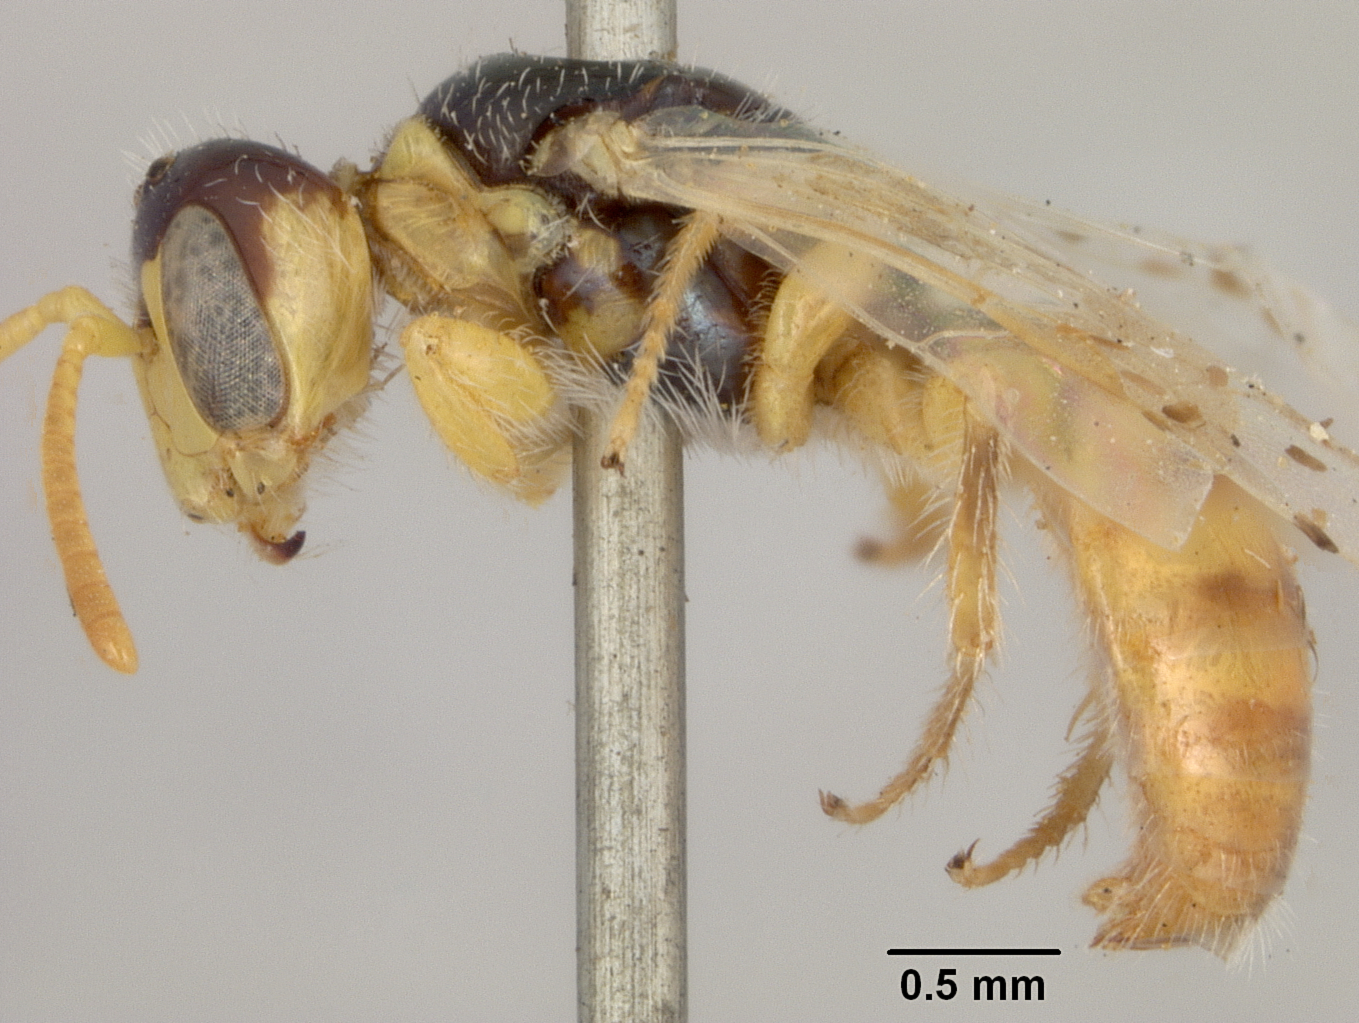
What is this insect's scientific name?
Perdita mentzeliarum
